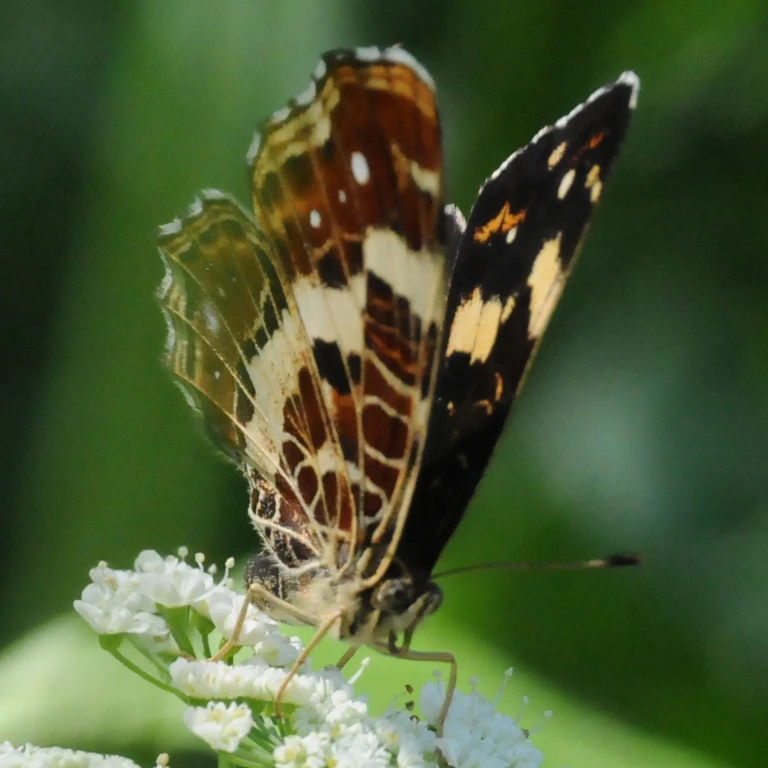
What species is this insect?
Araschnia levana
